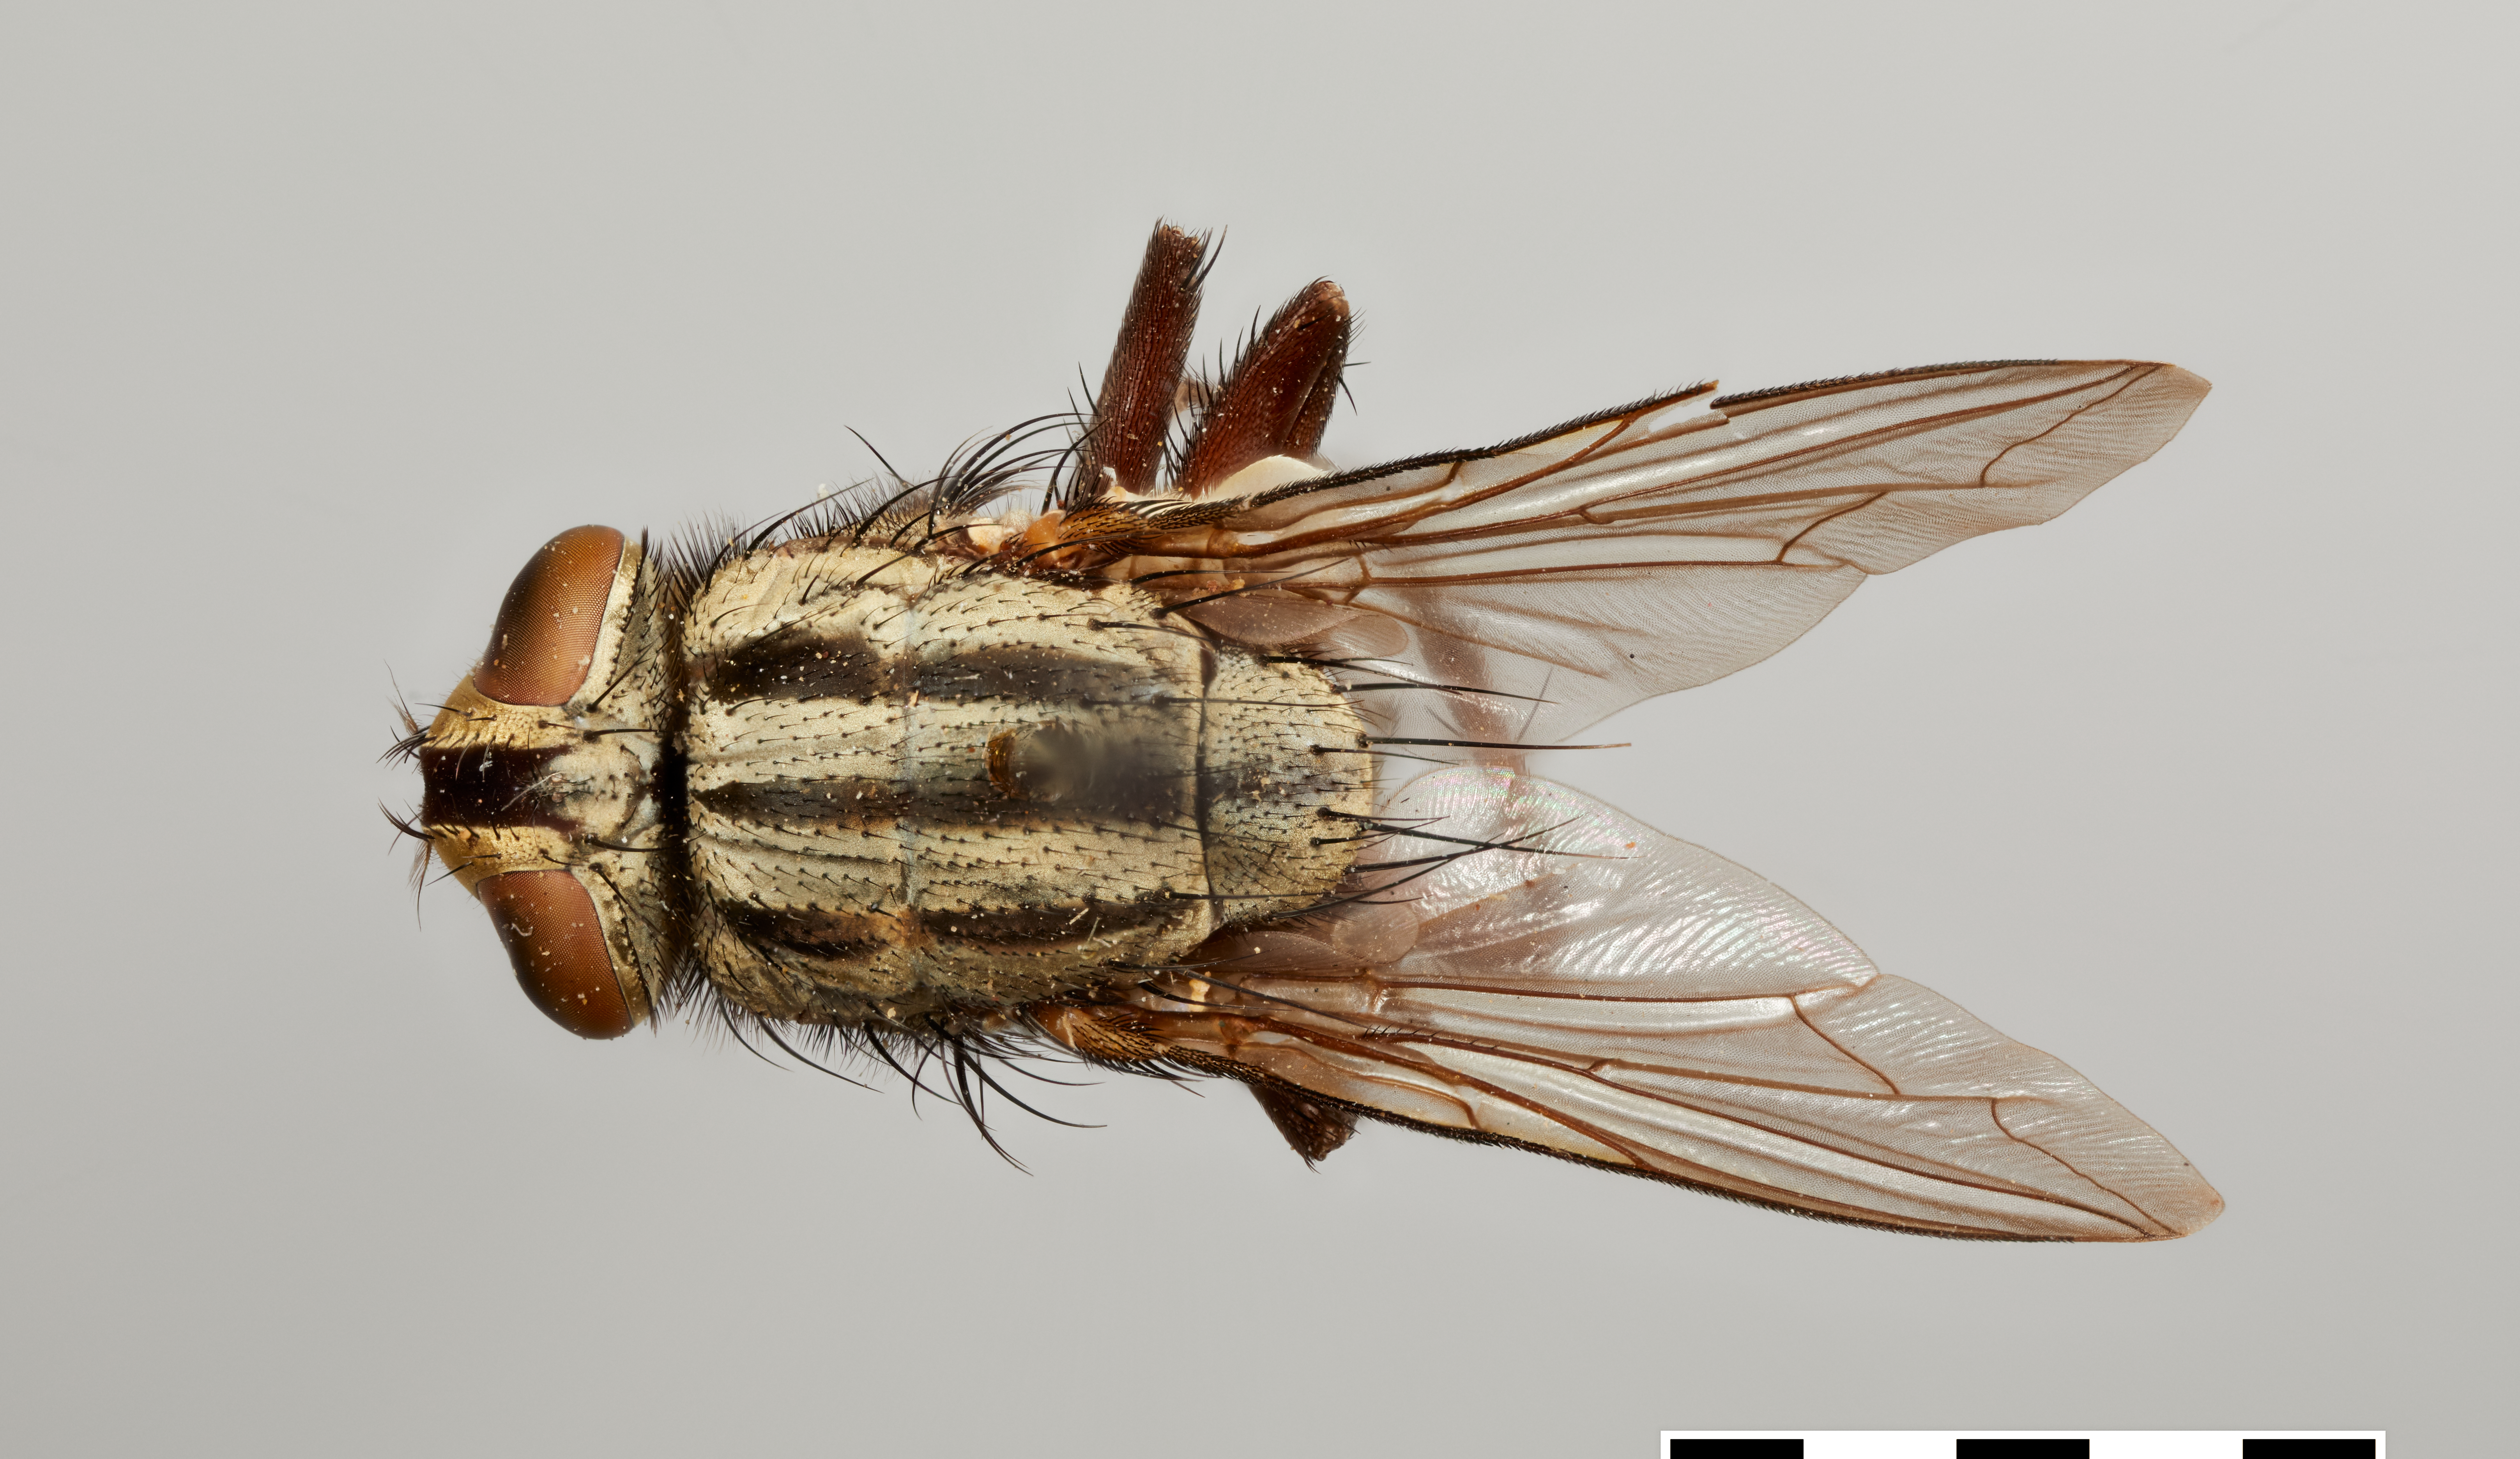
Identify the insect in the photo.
Sarcophaga aurigena (also Ravinia aurigena)
